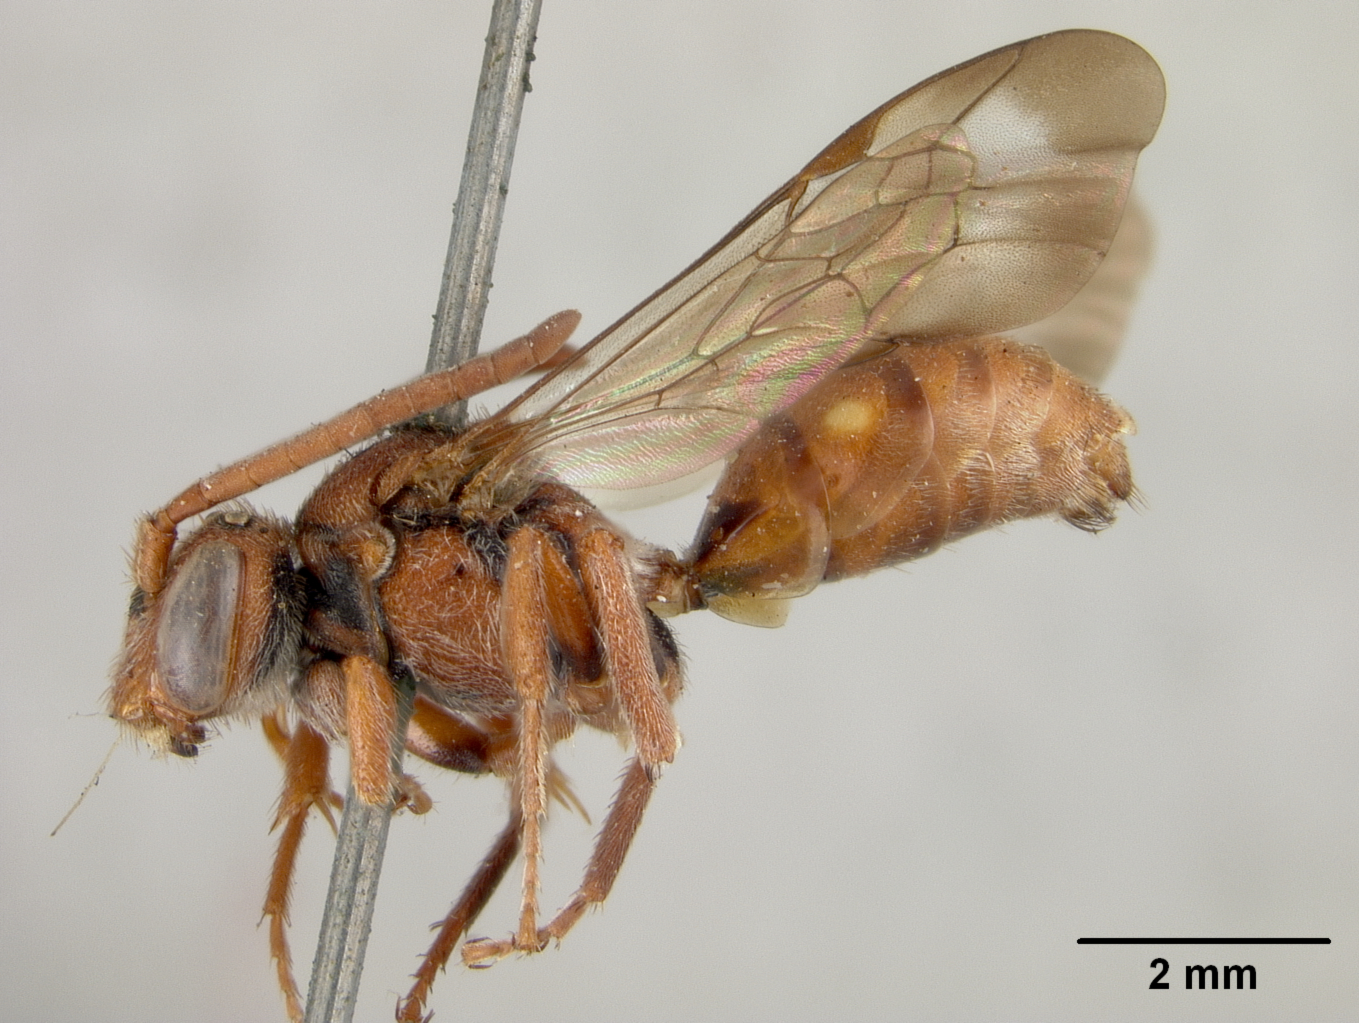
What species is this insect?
Nomada grayi
